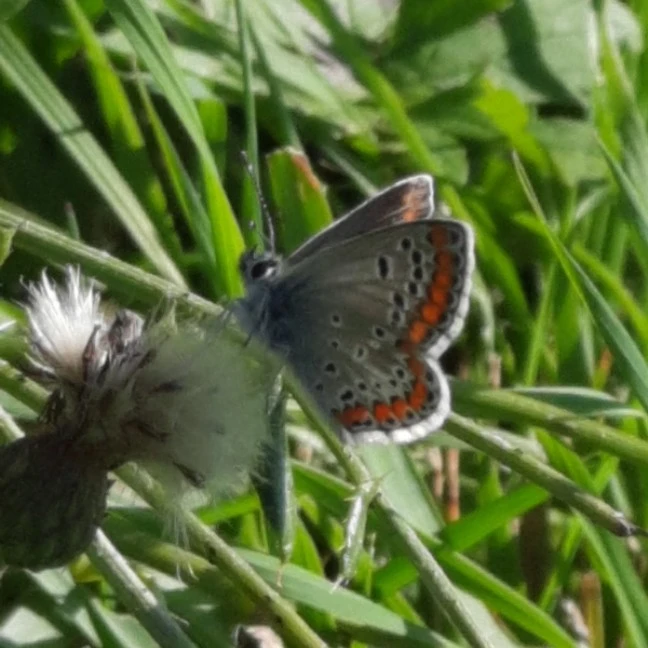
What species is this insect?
Aricia agestis/artaxerxes
